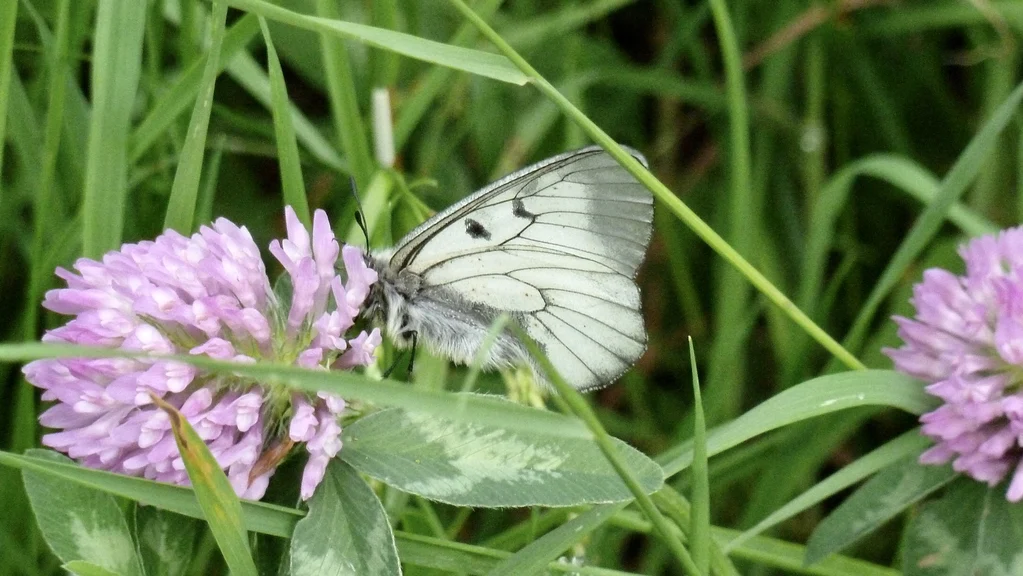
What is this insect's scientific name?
Parnassius mnemosyne
